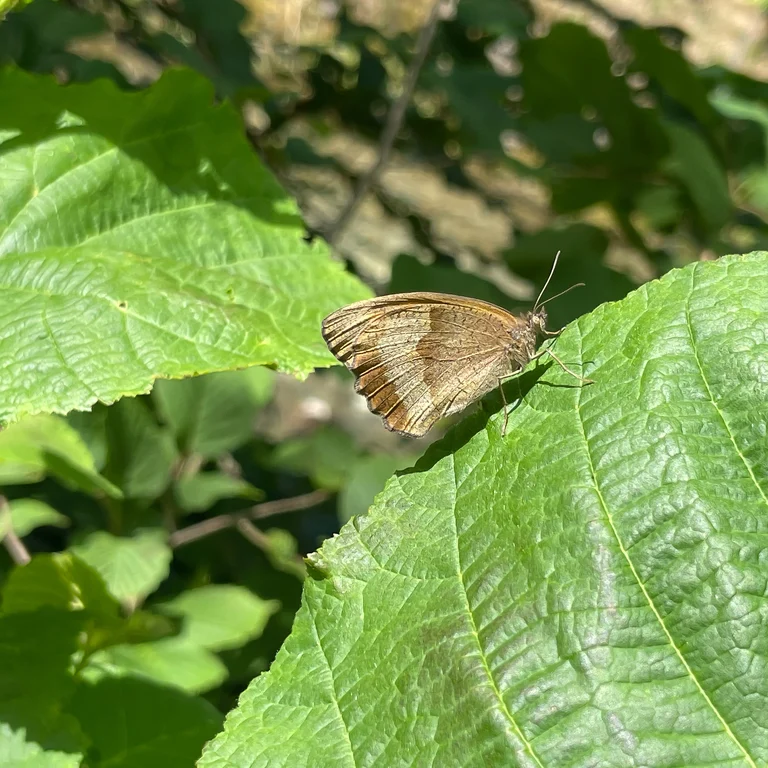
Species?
Maniola jurtina
